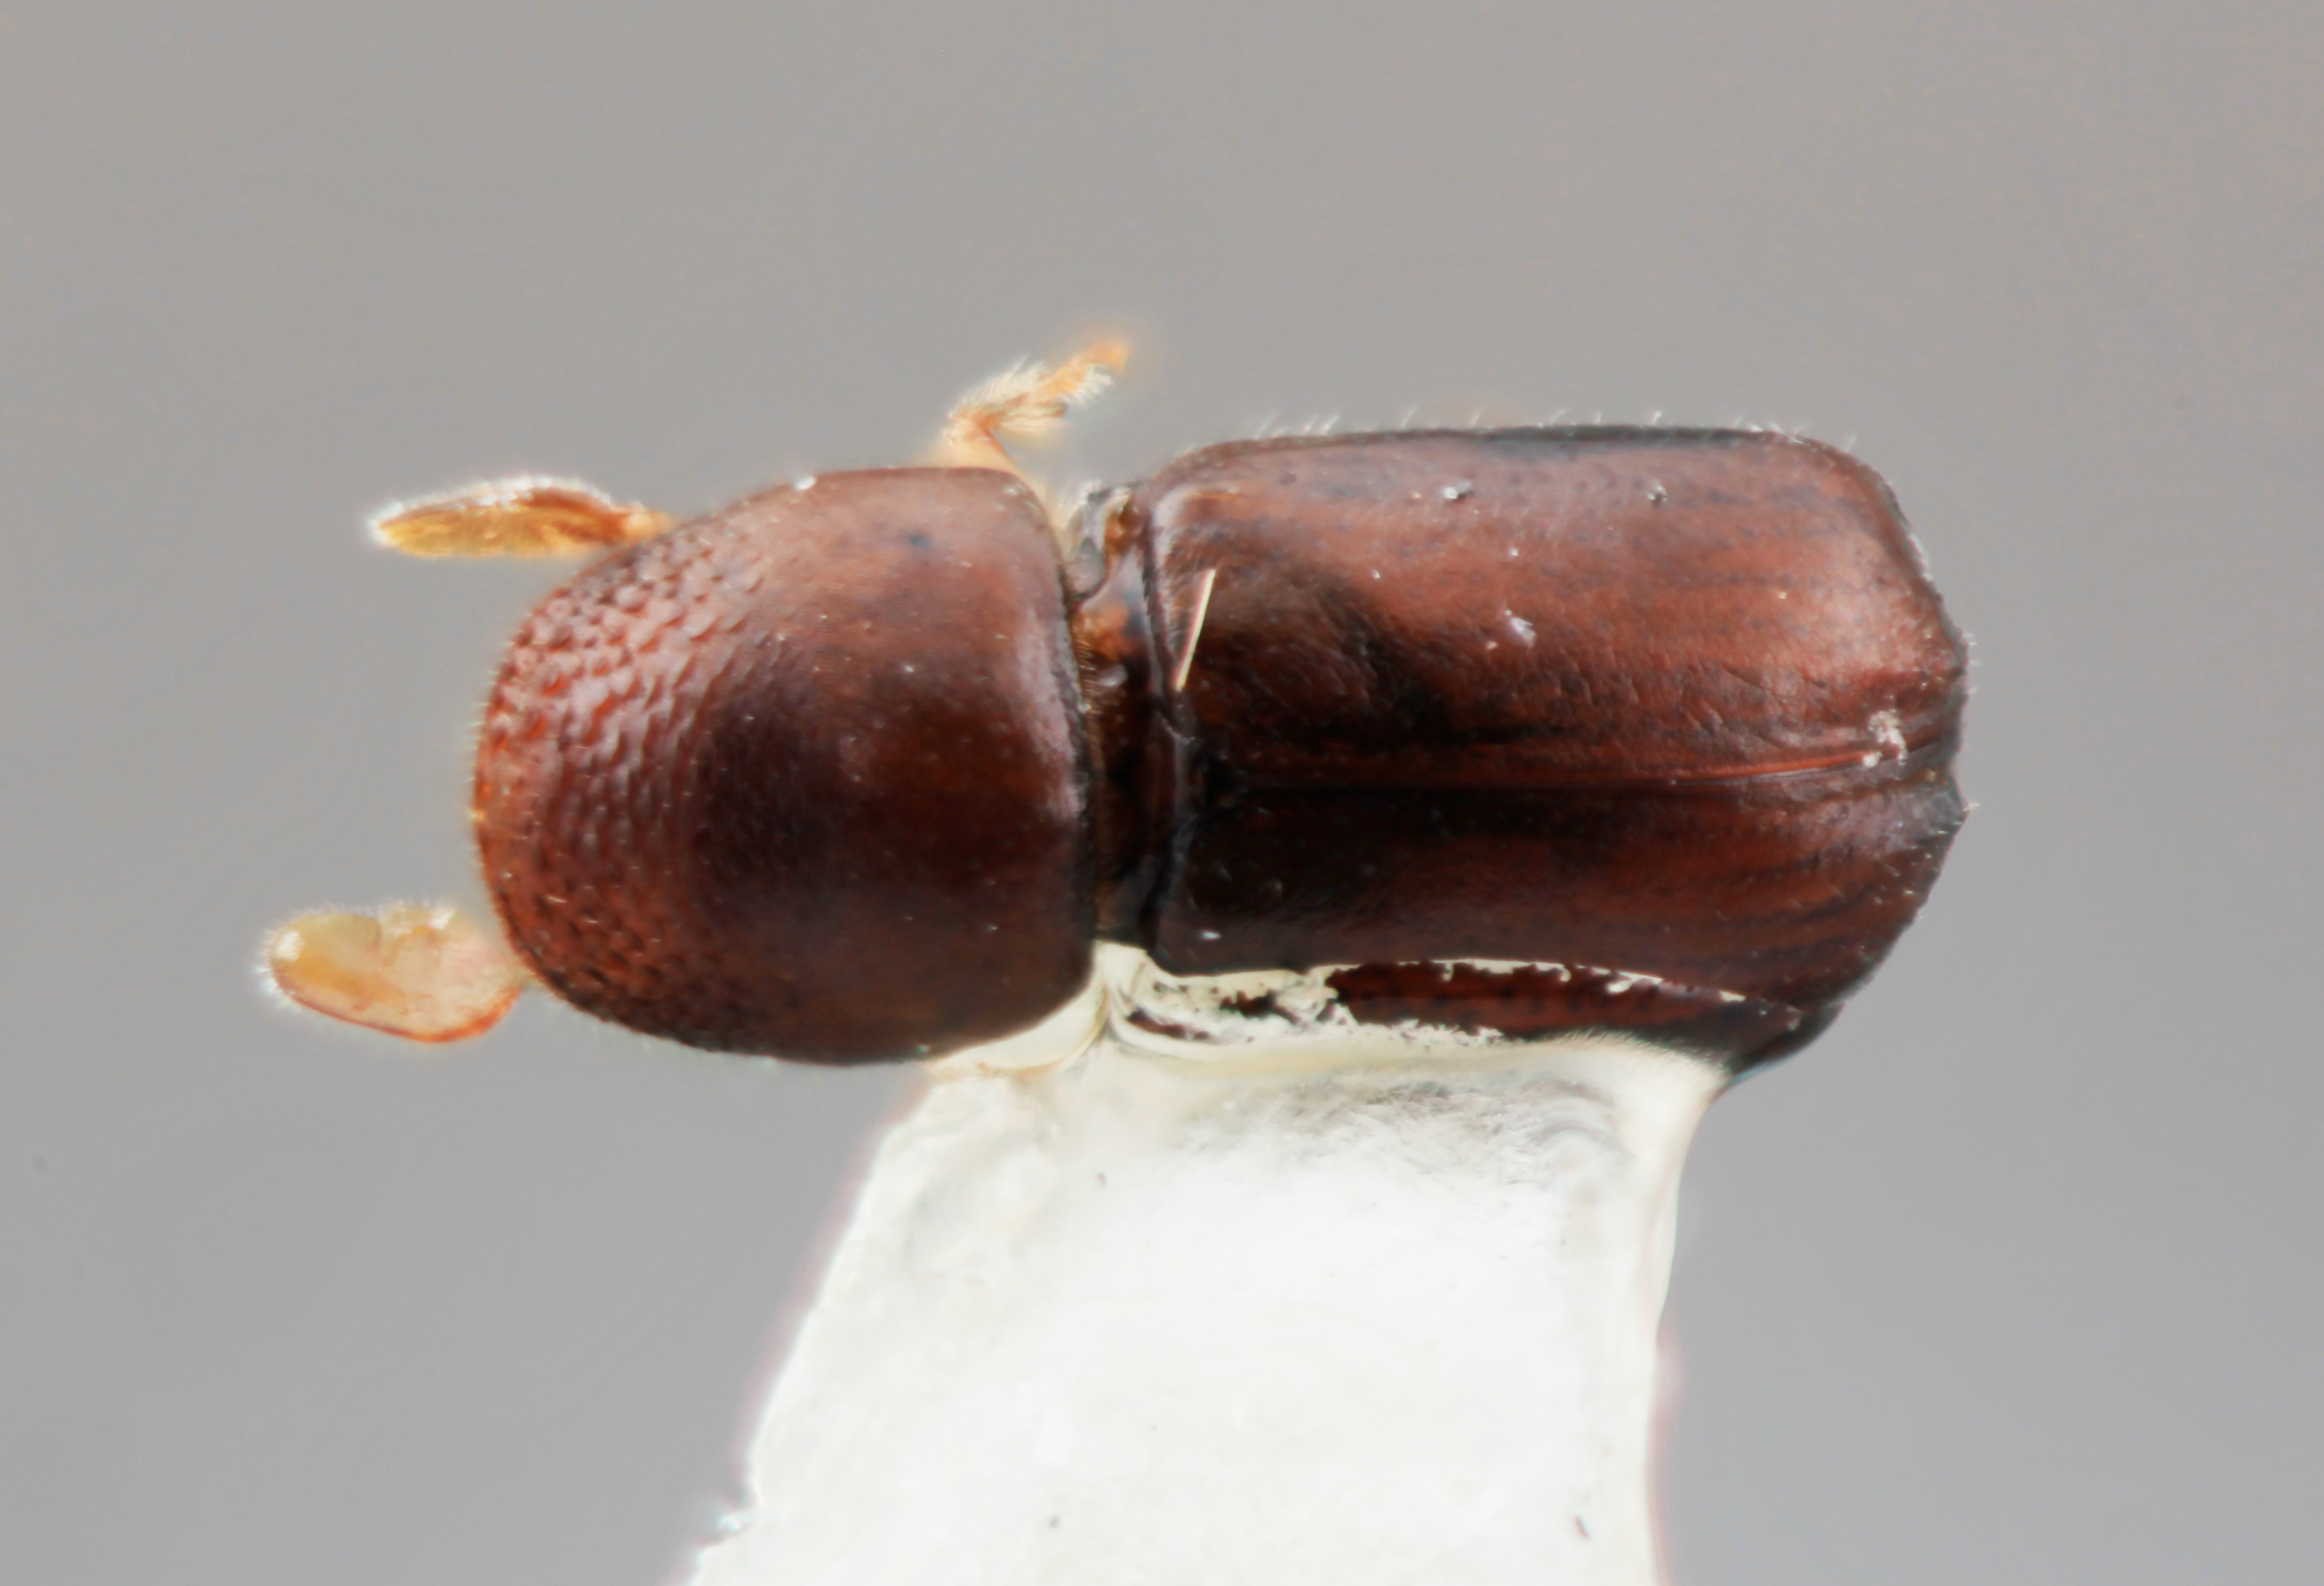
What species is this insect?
Corthylus sentosus
